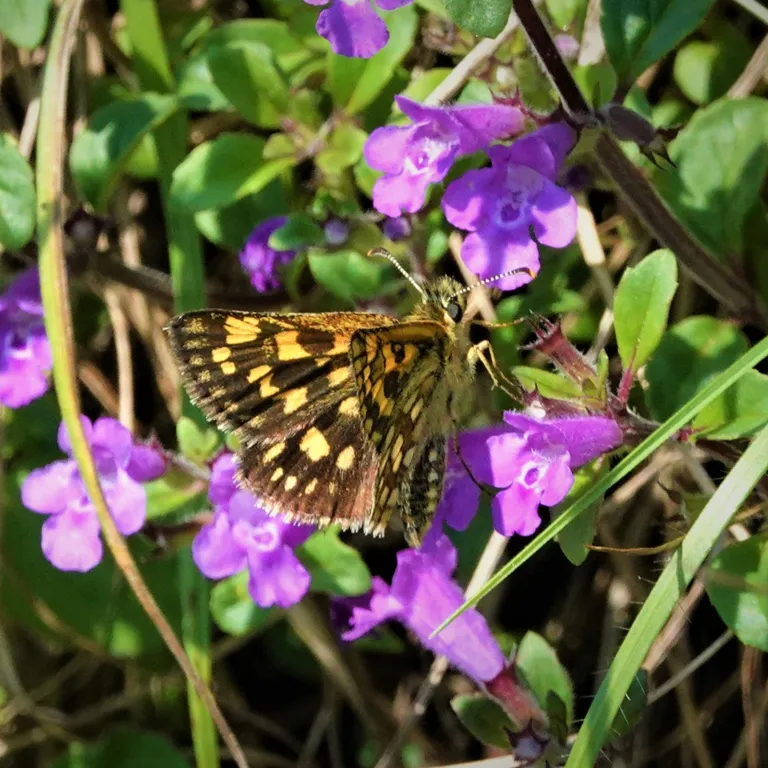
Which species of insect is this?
Carterocephalus palaemon
